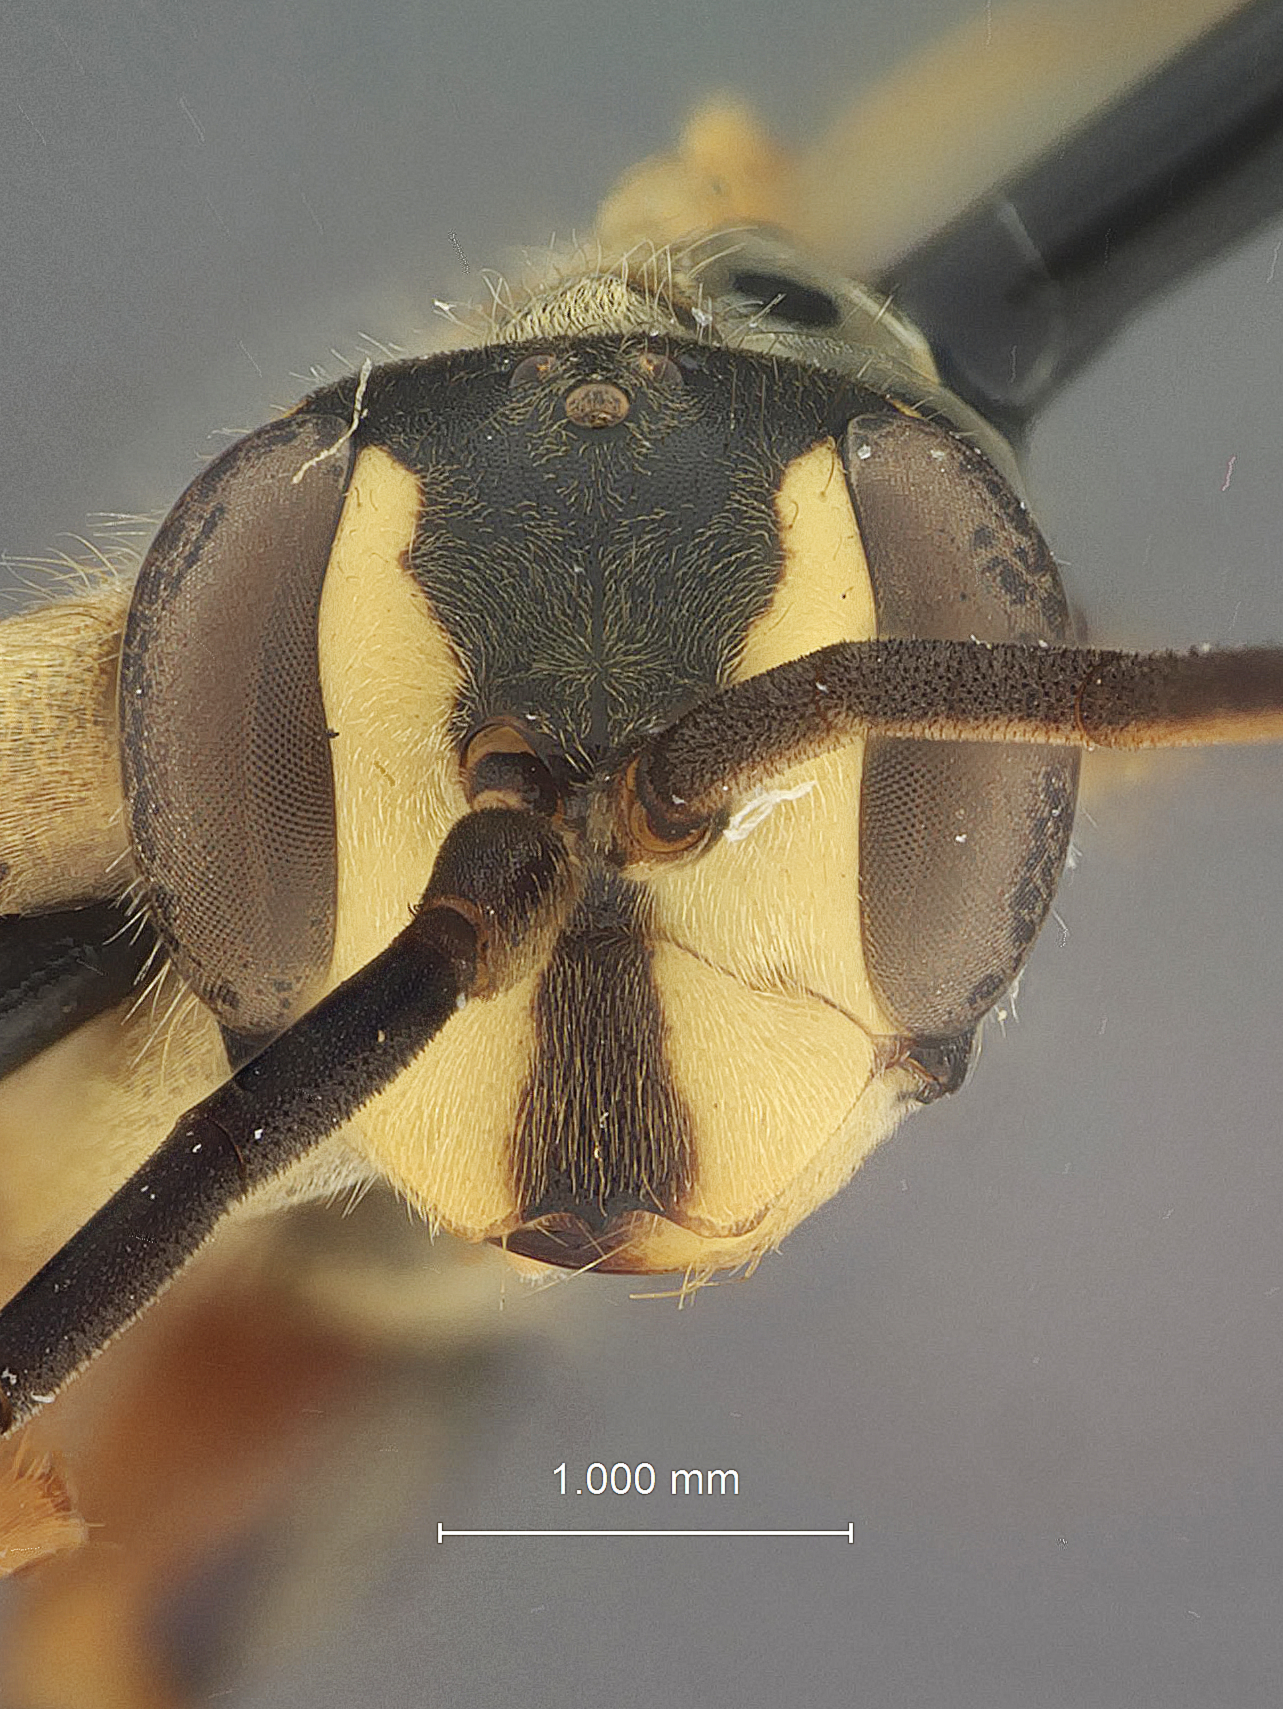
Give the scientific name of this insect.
Priocnessus bicuspidus
